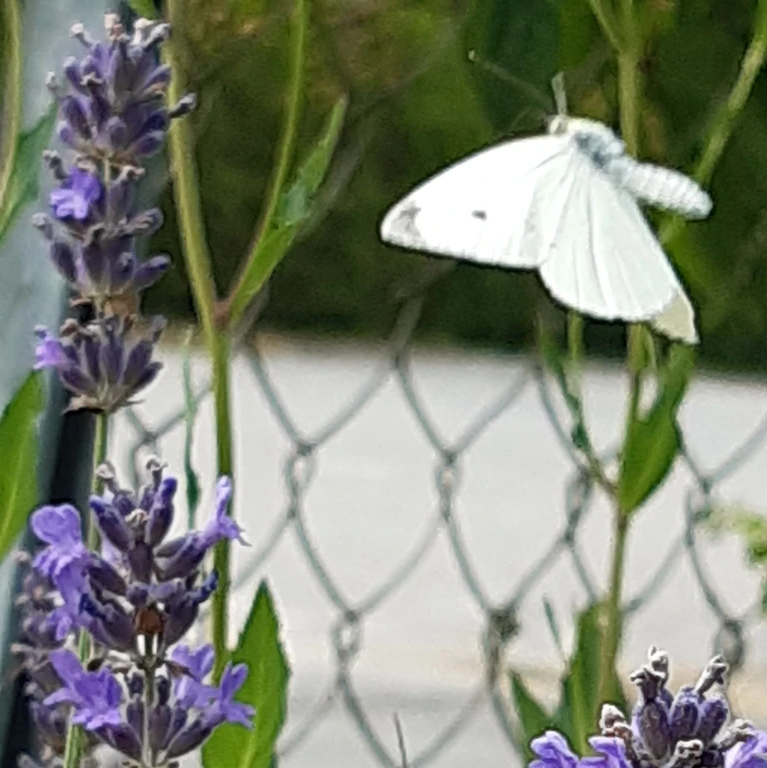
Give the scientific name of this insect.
Pieris rapae
